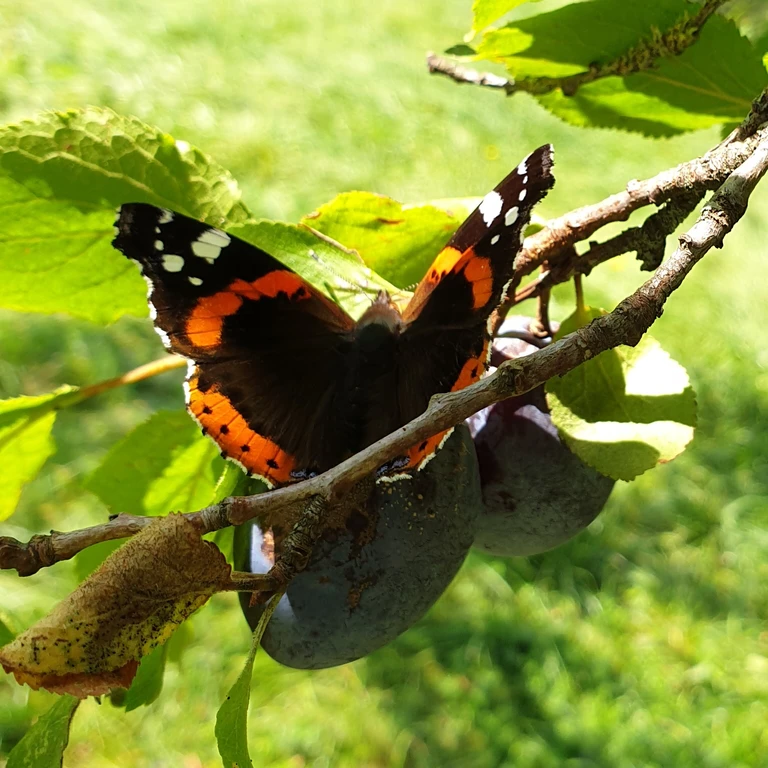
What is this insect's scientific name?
Vanessa atalanta
